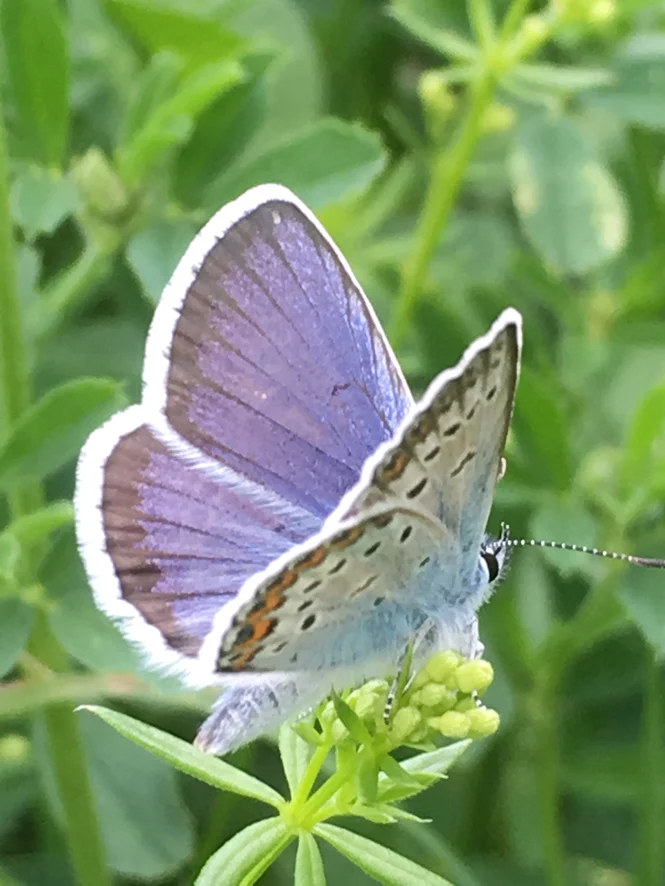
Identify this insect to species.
Plebejus argus
